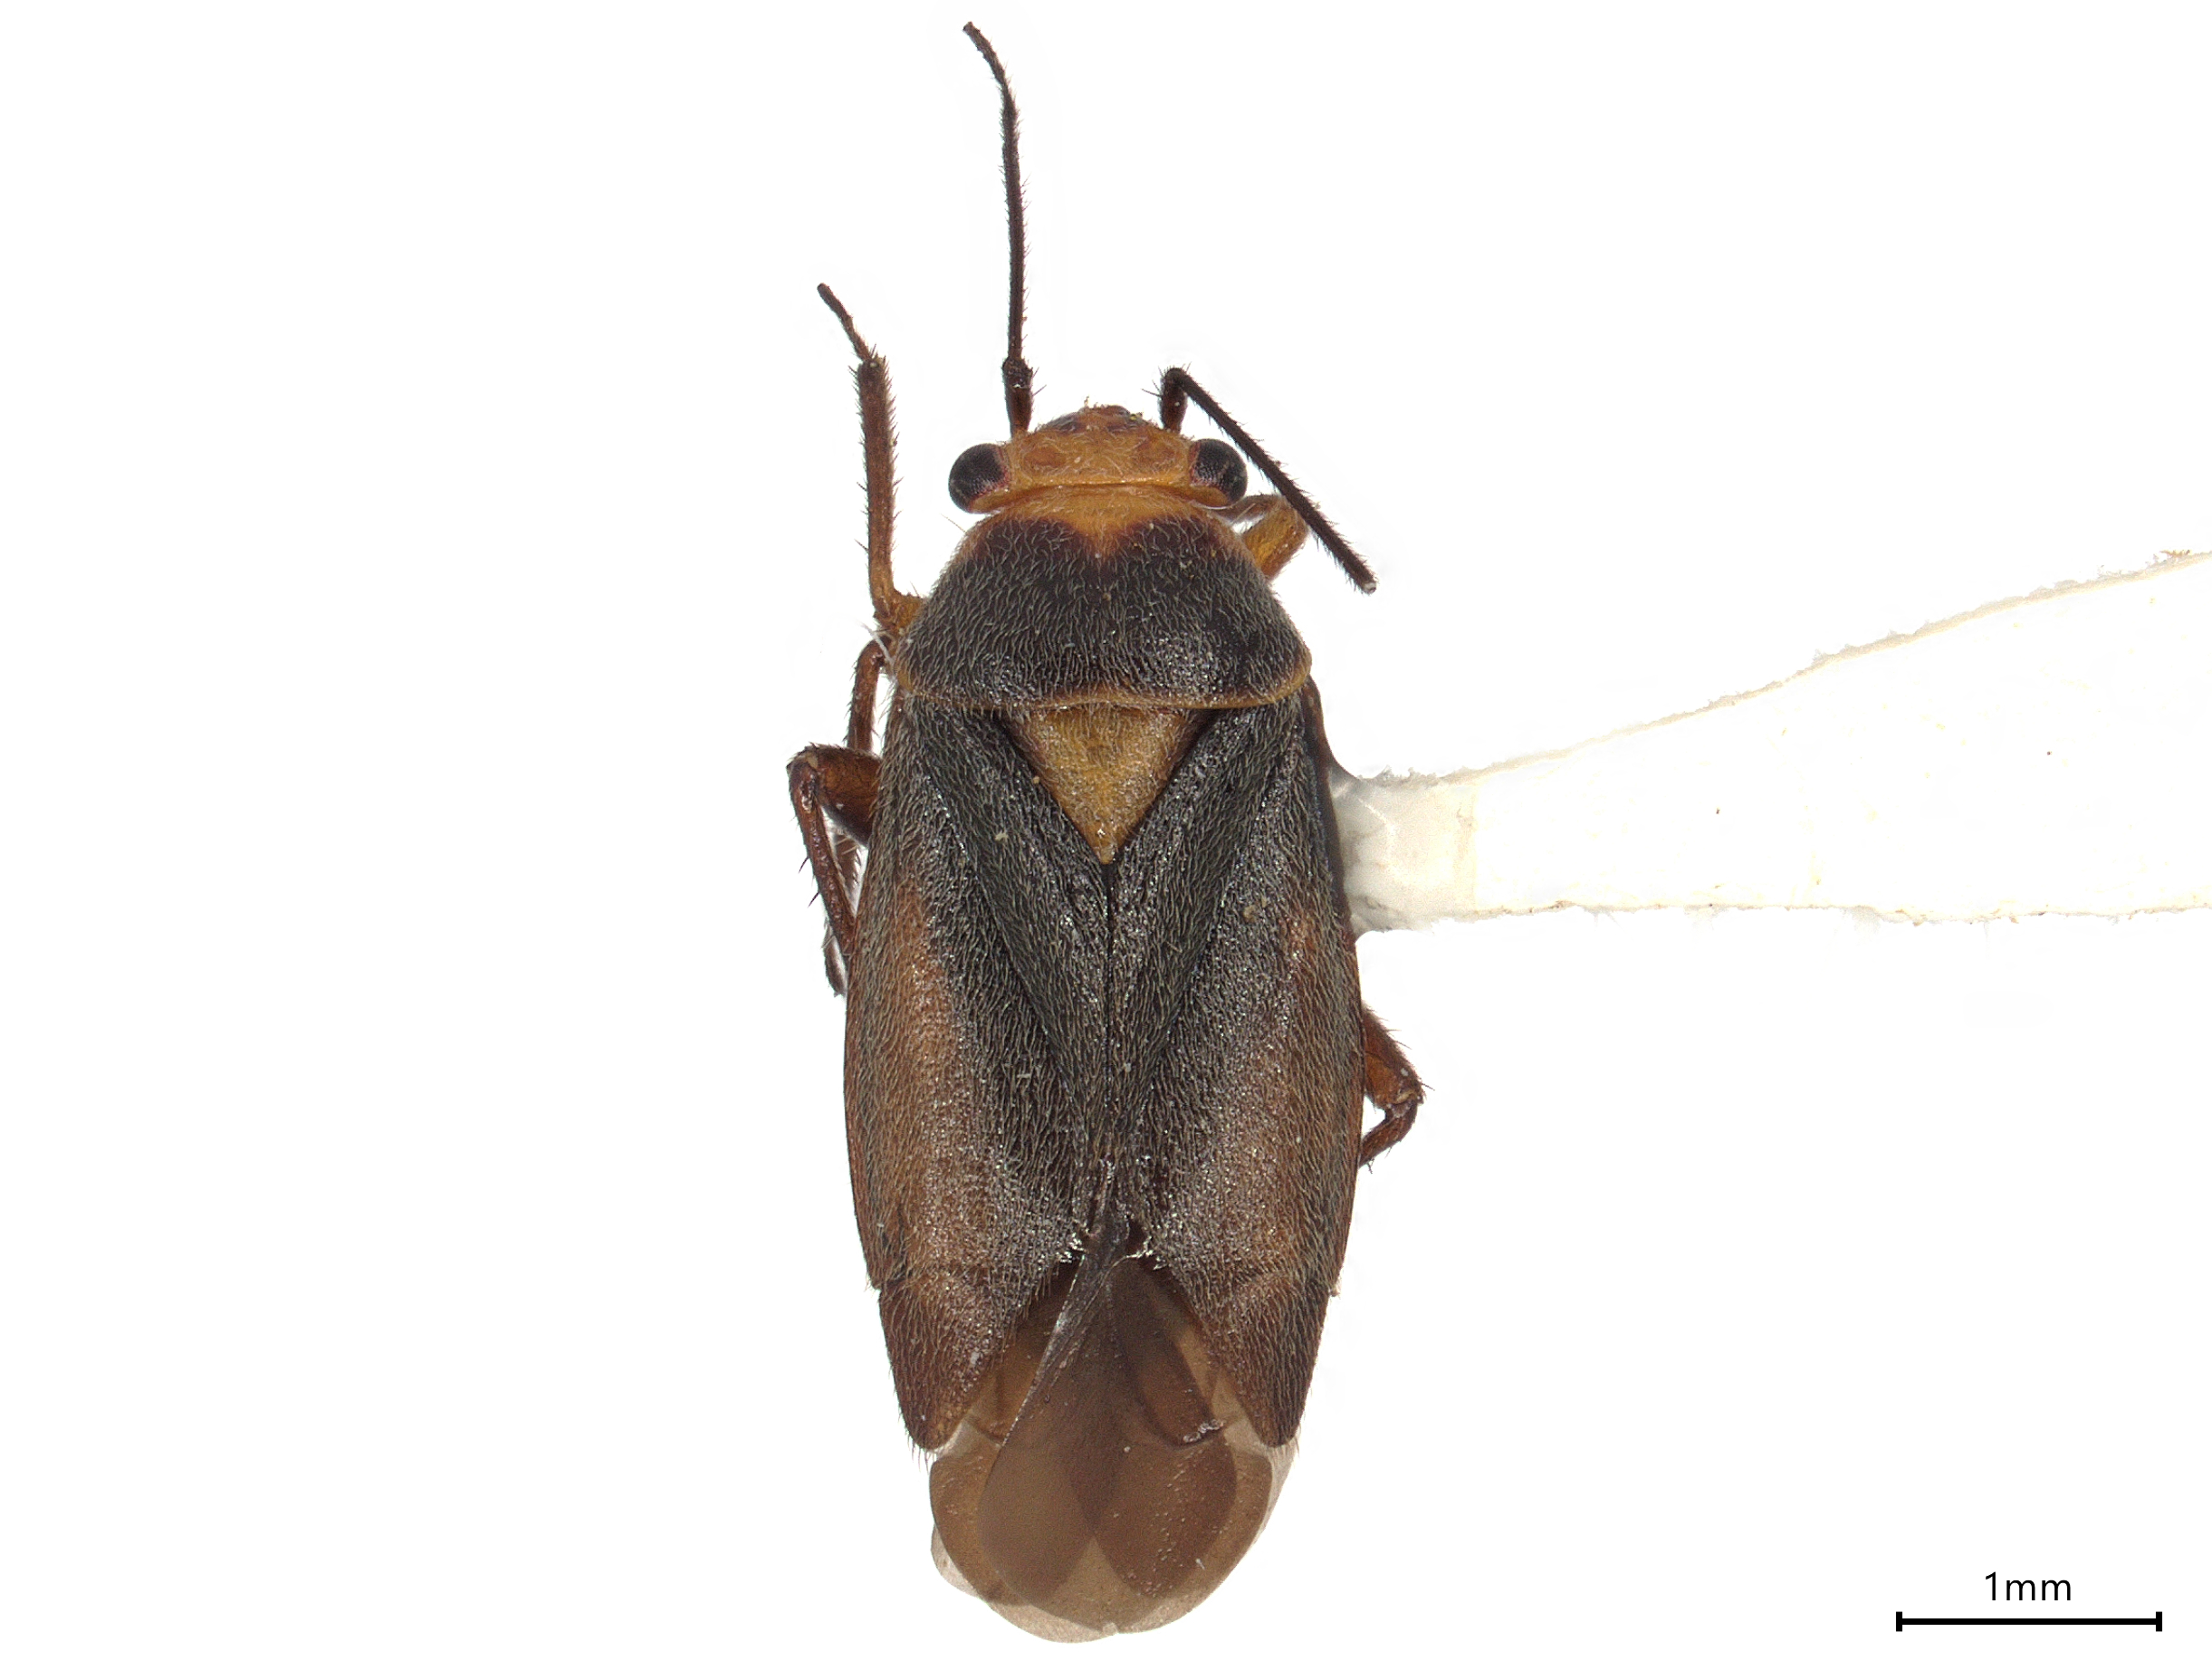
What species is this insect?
Lopidella flavoscuta
